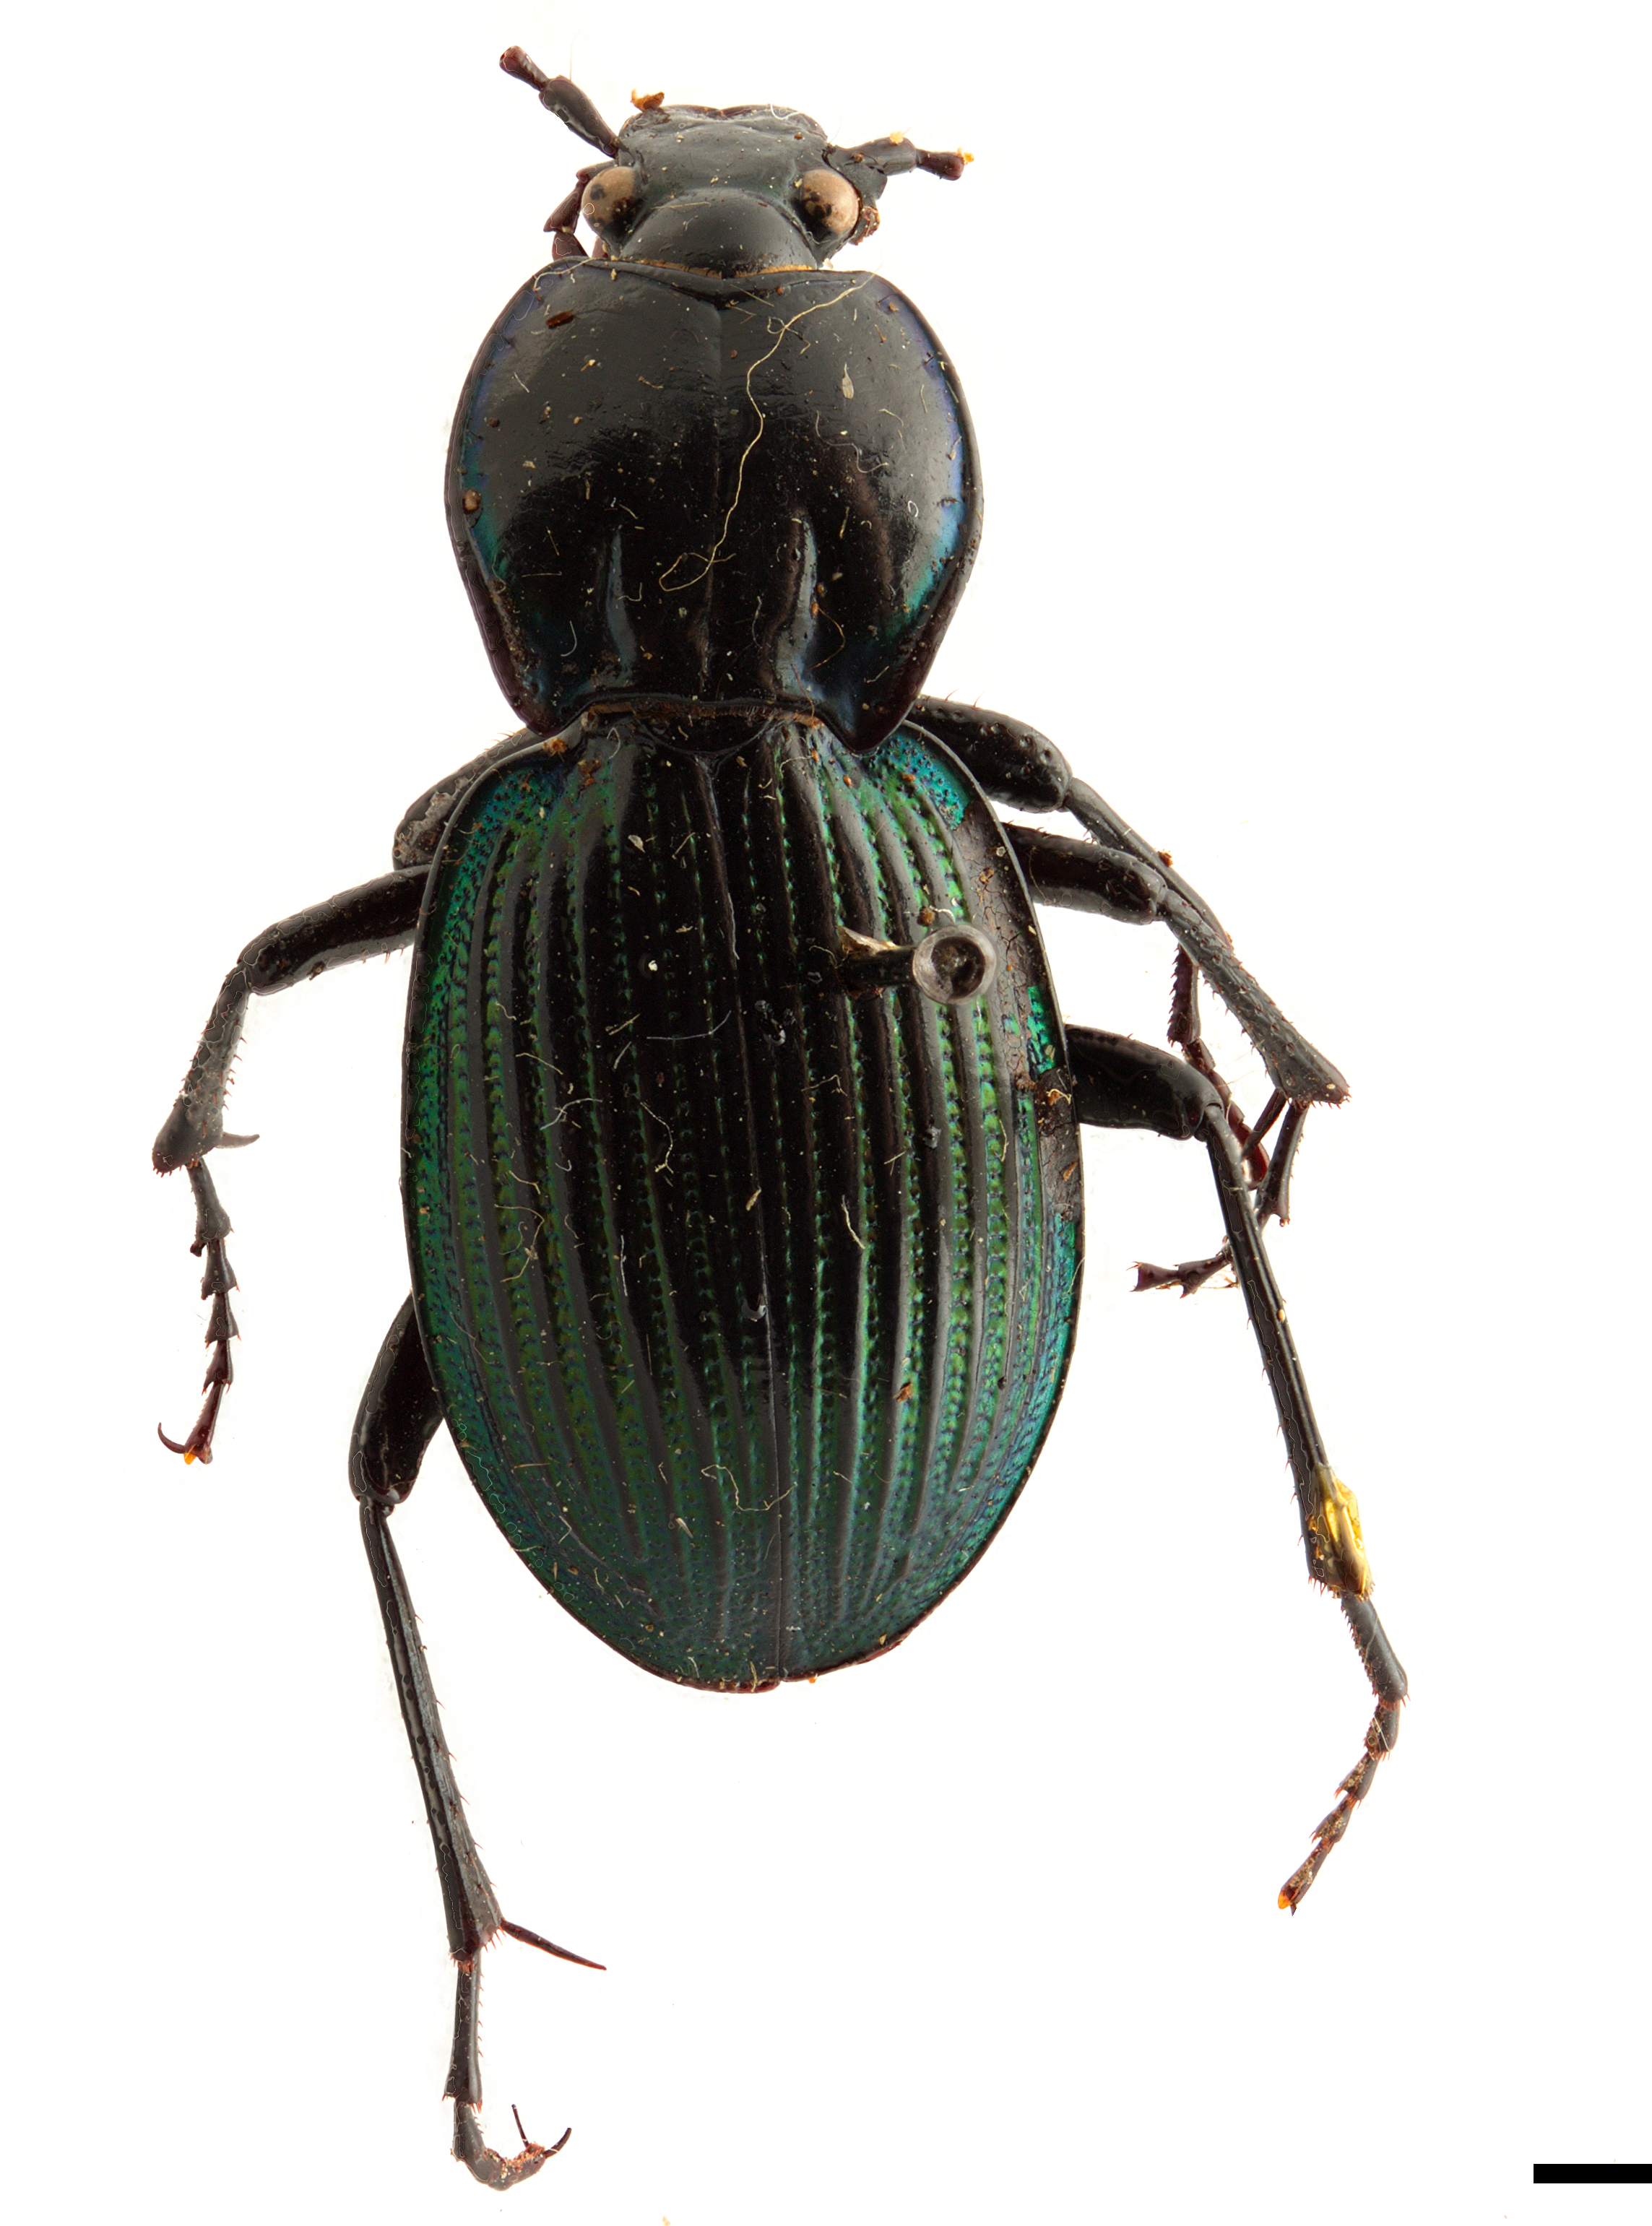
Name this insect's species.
Pamborus alternans
